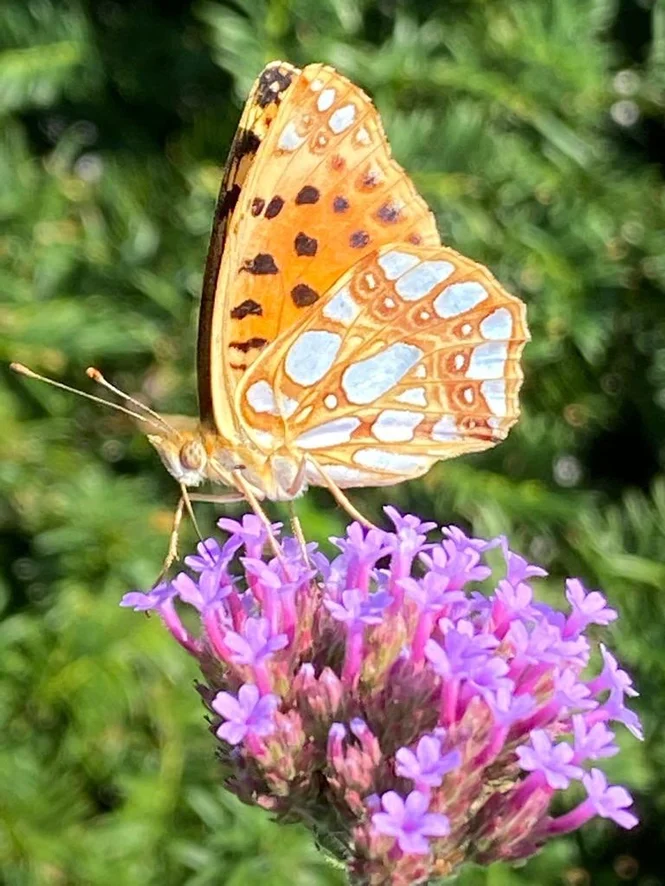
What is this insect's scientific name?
Issoria lathonia
